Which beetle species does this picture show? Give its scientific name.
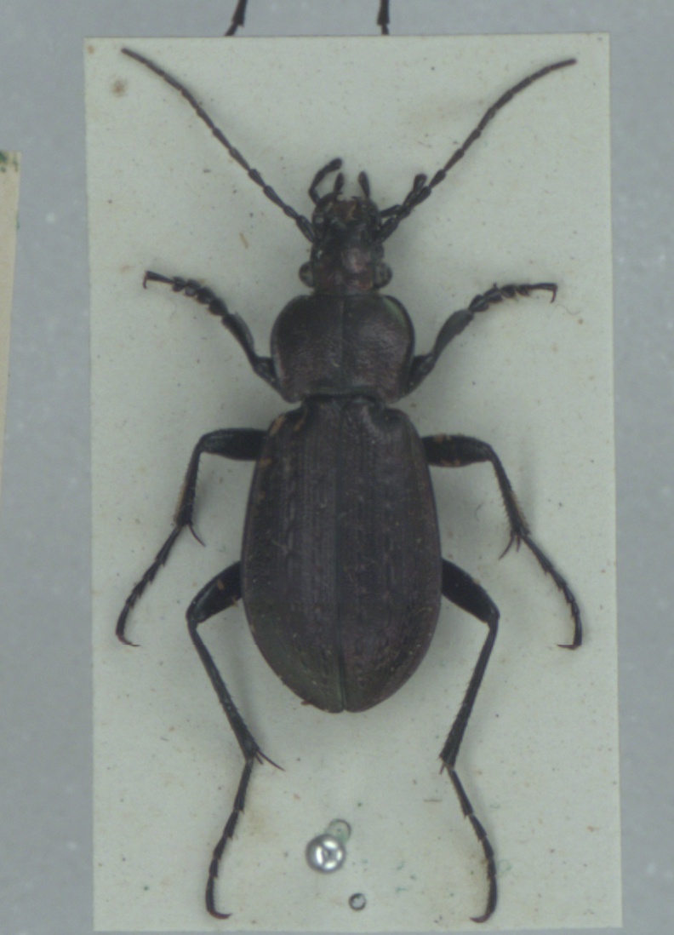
Carabus arvensis
